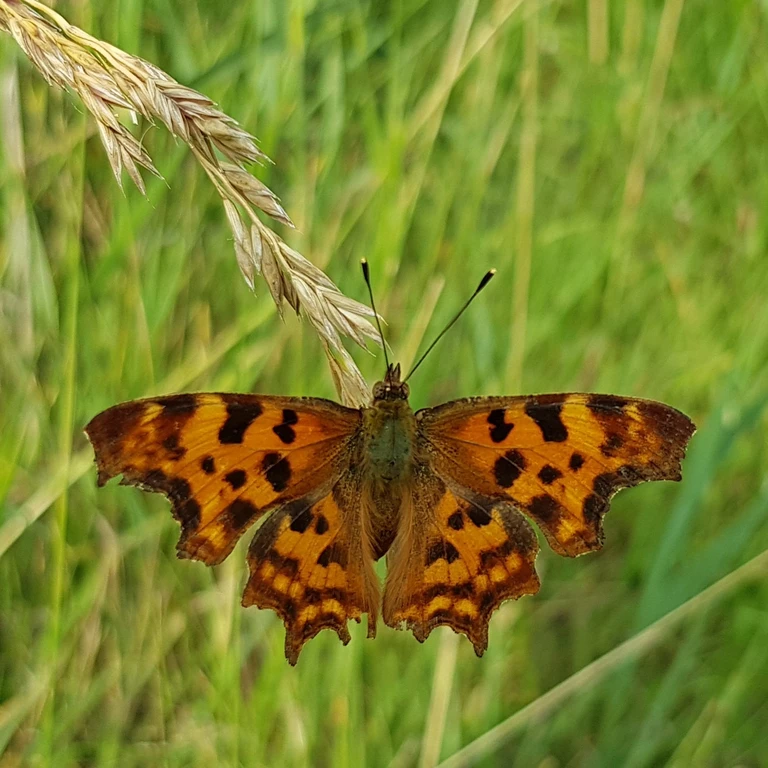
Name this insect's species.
Polygonia c-album
